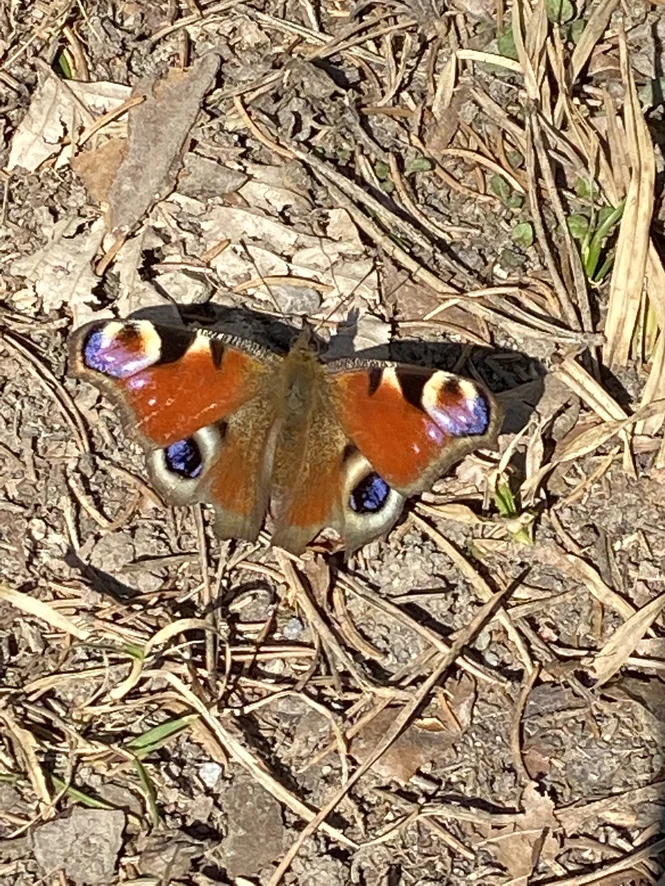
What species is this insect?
Aglais io
